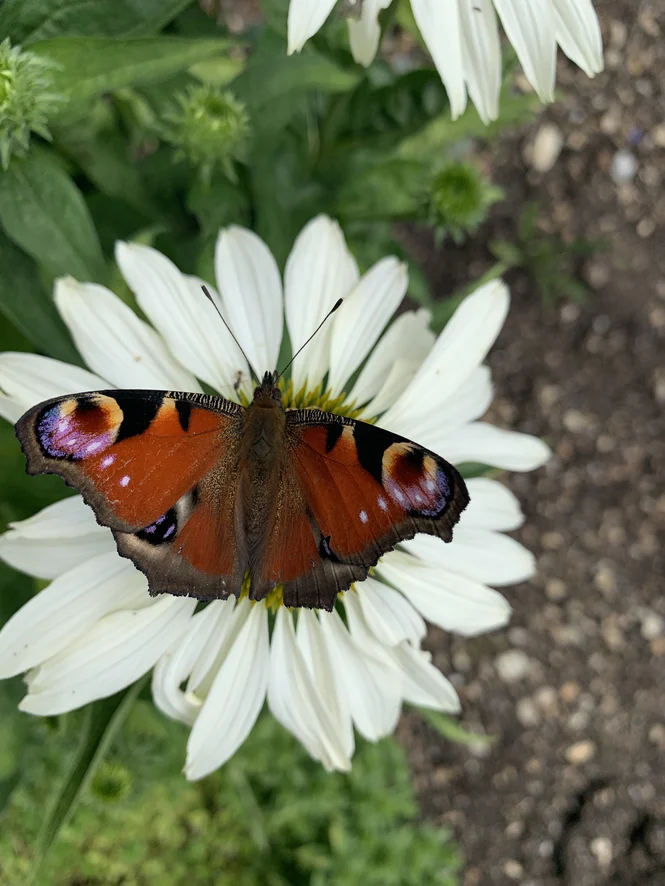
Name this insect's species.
Aglais io
